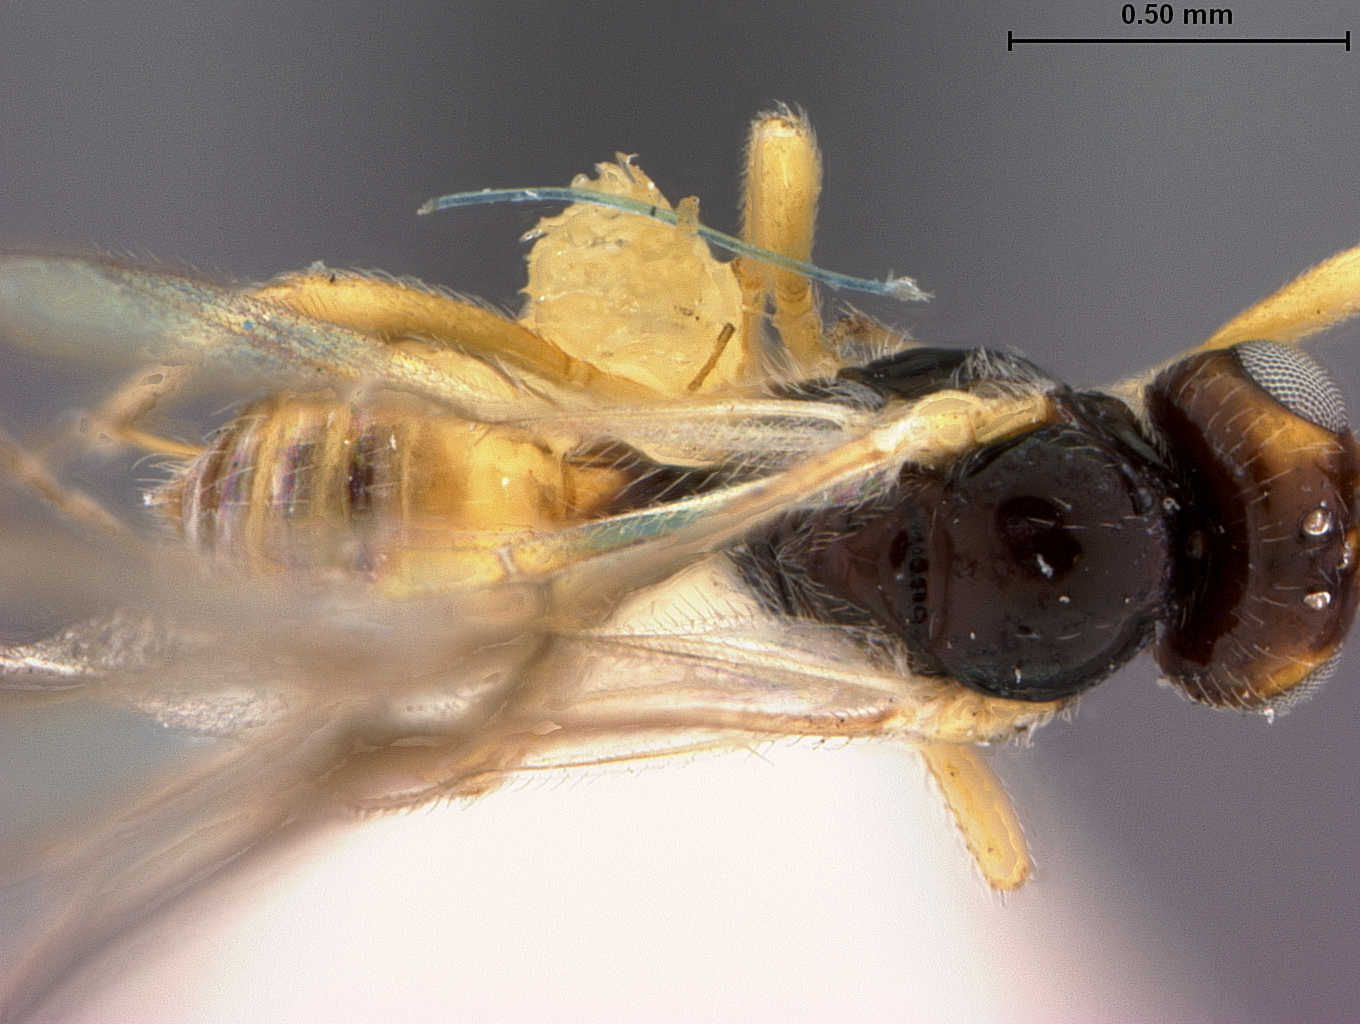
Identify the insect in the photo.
Opius ornatigaster
